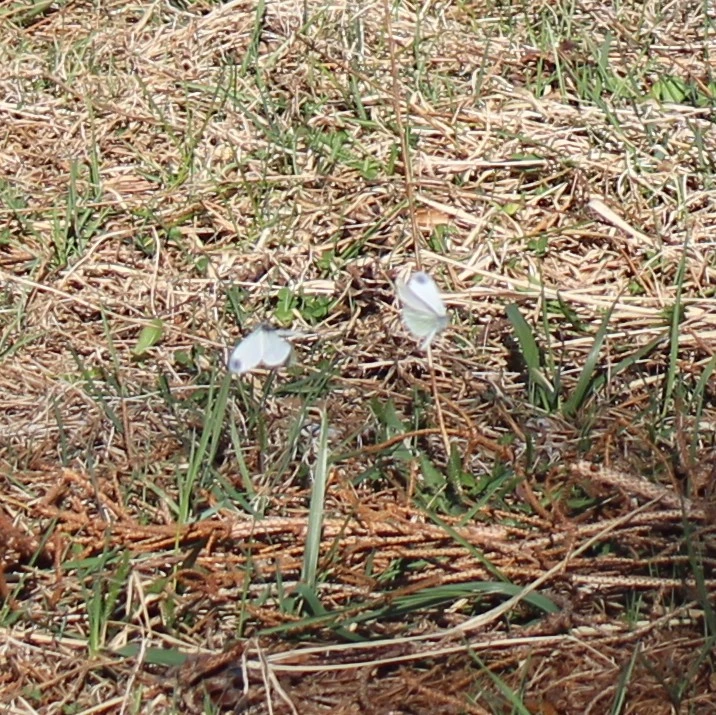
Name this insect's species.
Leptidea sinapis/juvernica
